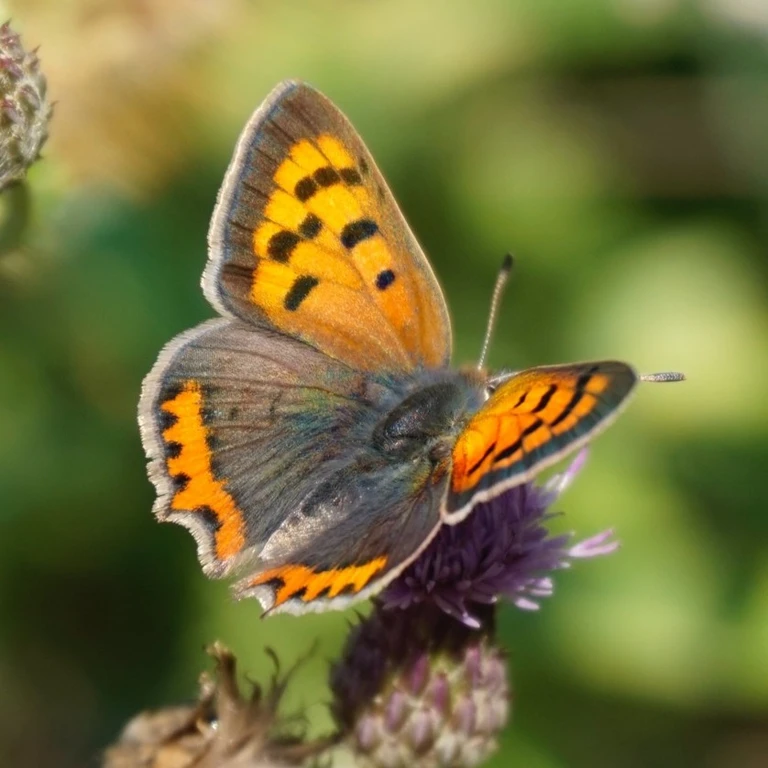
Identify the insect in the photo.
Lycaena phlaeas
